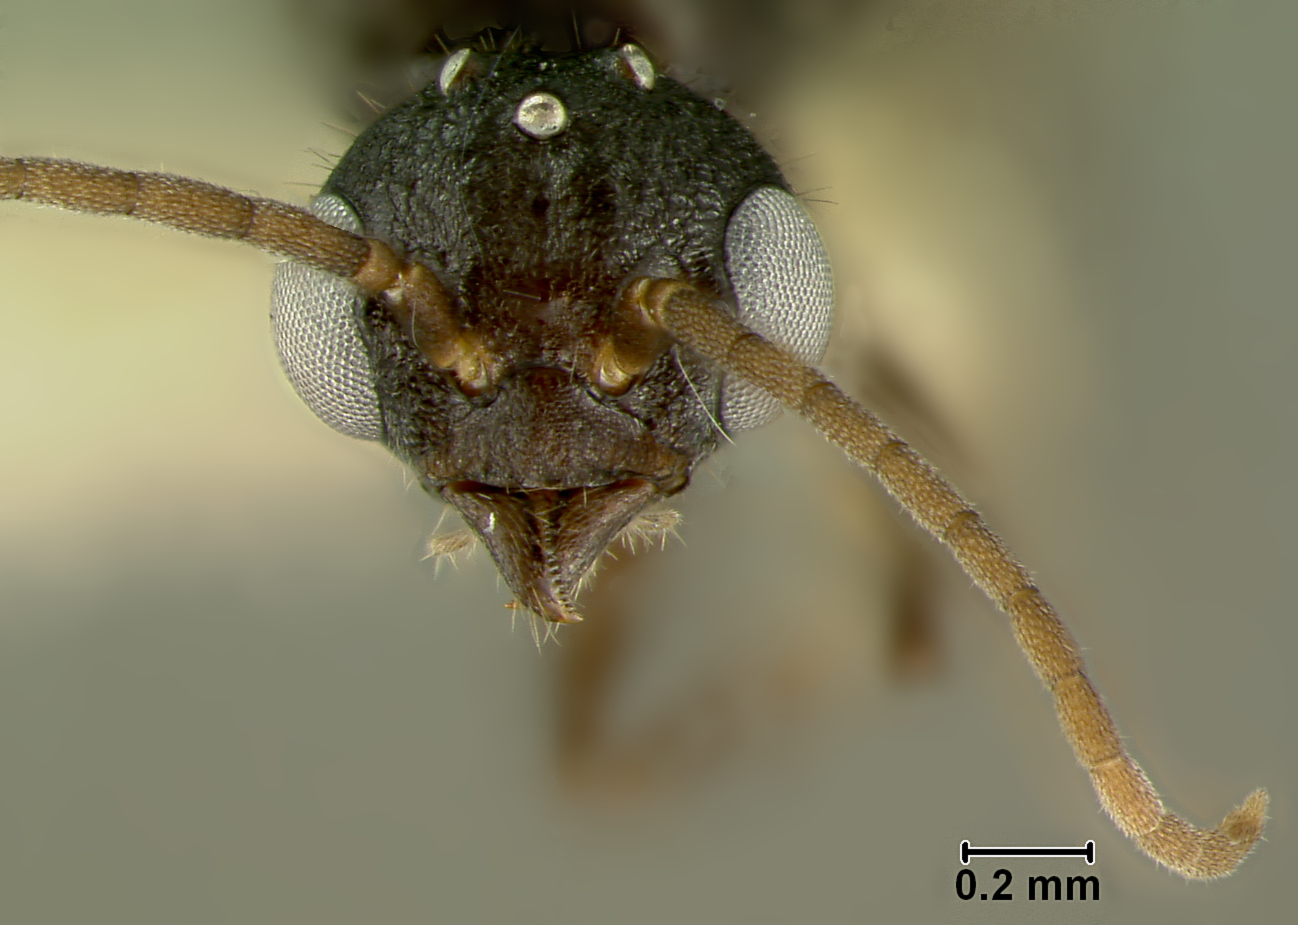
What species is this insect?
Dolichoderus glauerti
